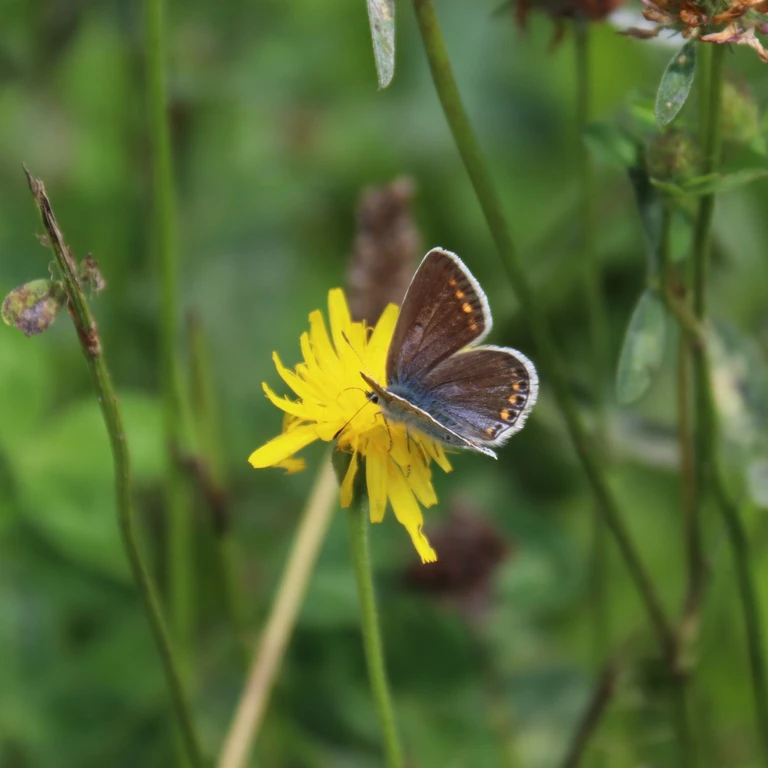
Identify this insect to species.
Polyommatus icarus
